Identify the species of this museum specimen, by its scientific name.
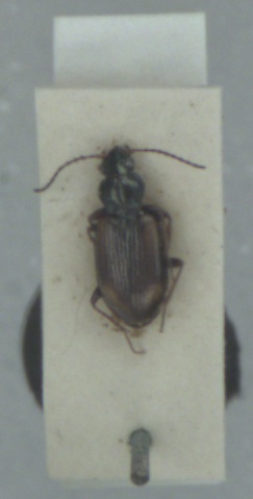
Bembidion bruxellense
